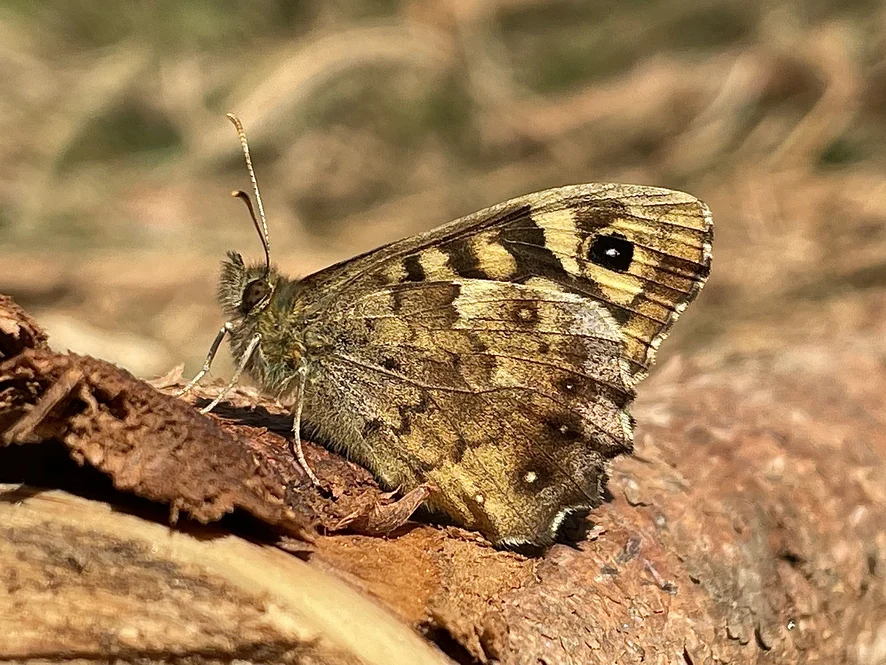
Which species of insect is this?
Pararge aegeria
